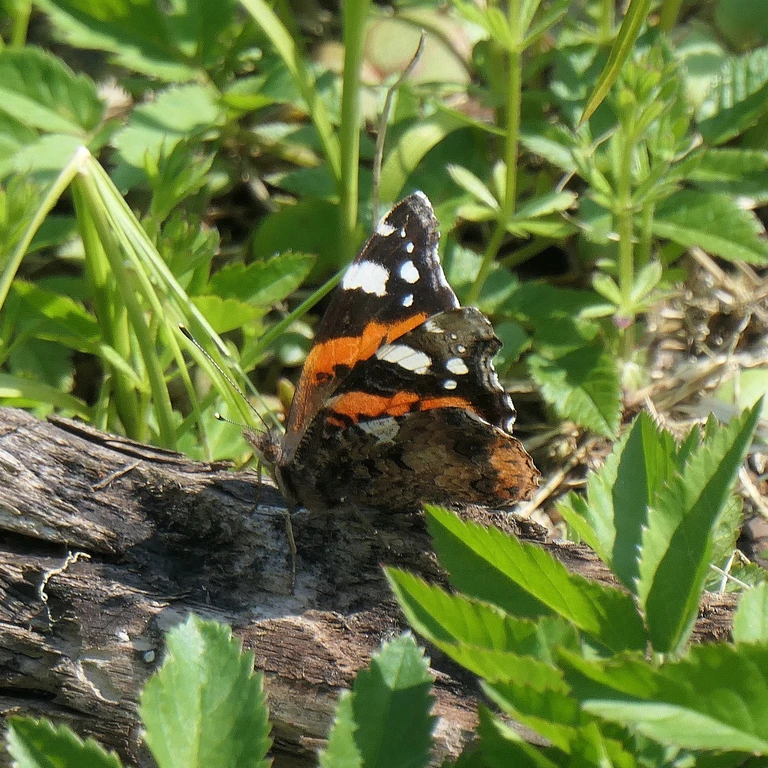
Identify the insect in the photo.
Vanessa atalanta
